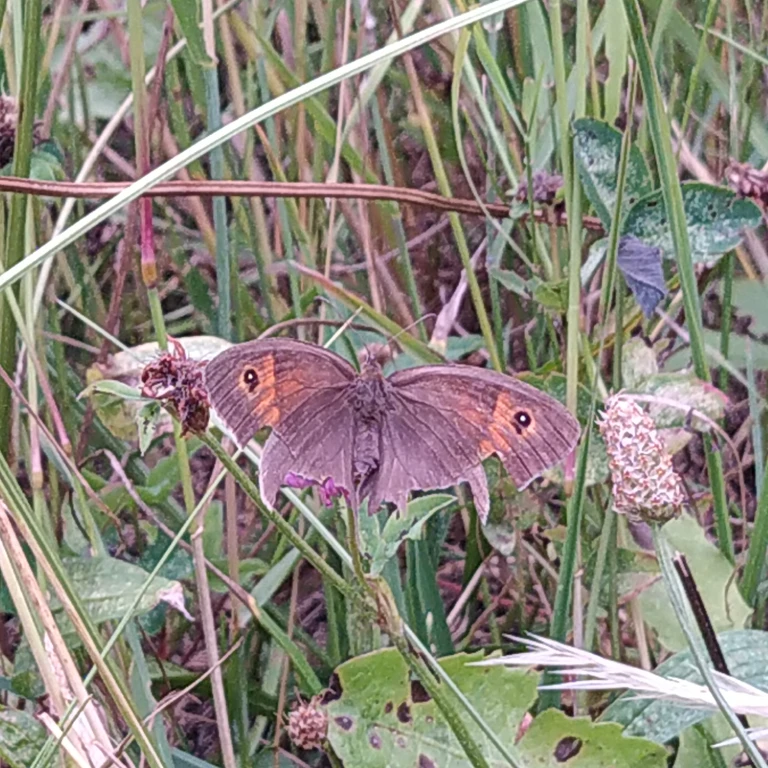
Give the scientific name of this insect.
Maniola jurtina
